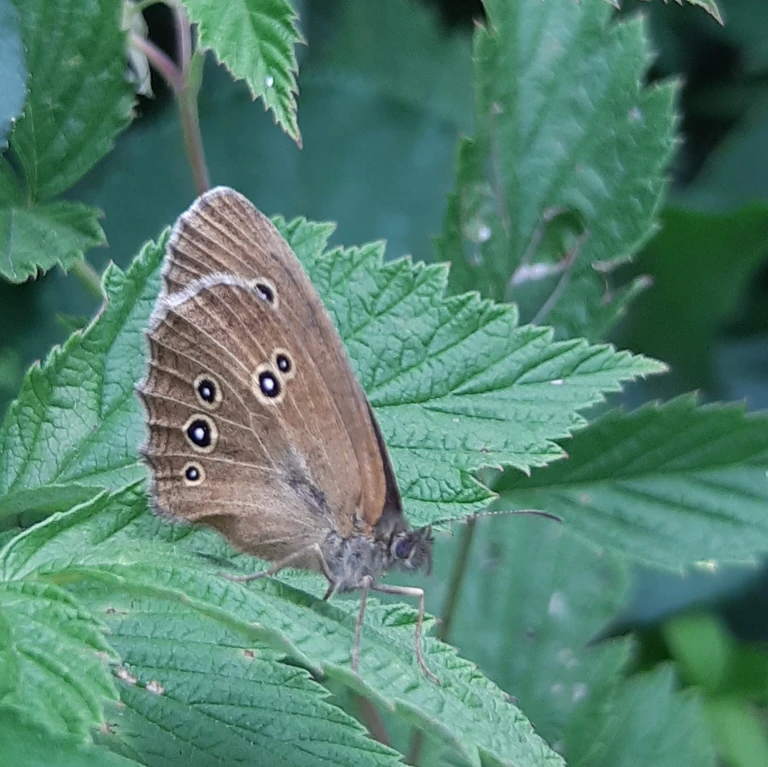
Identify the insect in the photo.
Aphantopus hyperantus
